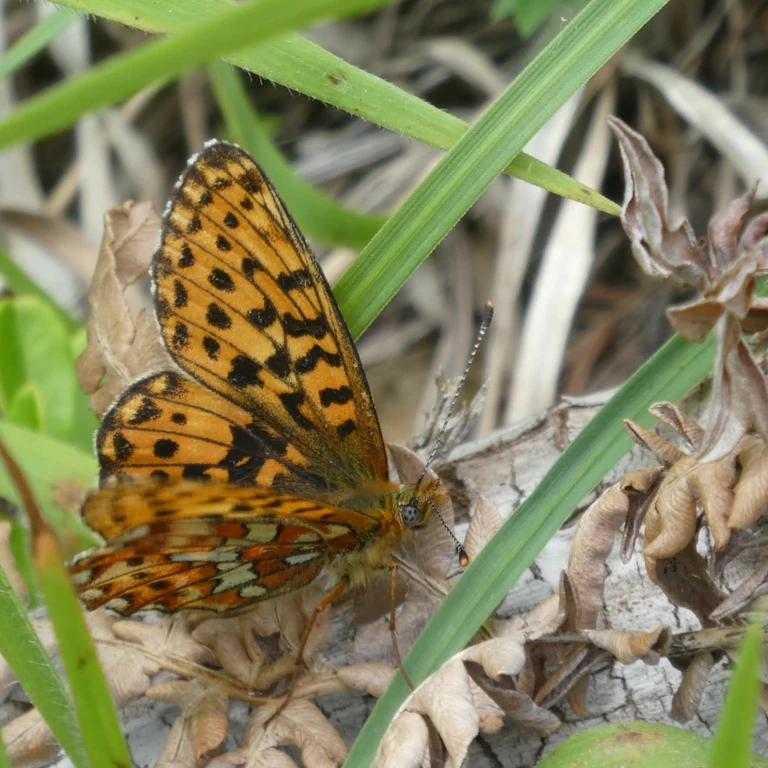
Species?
Boloria euphrosyne (also Clossiana euphrosyne)
